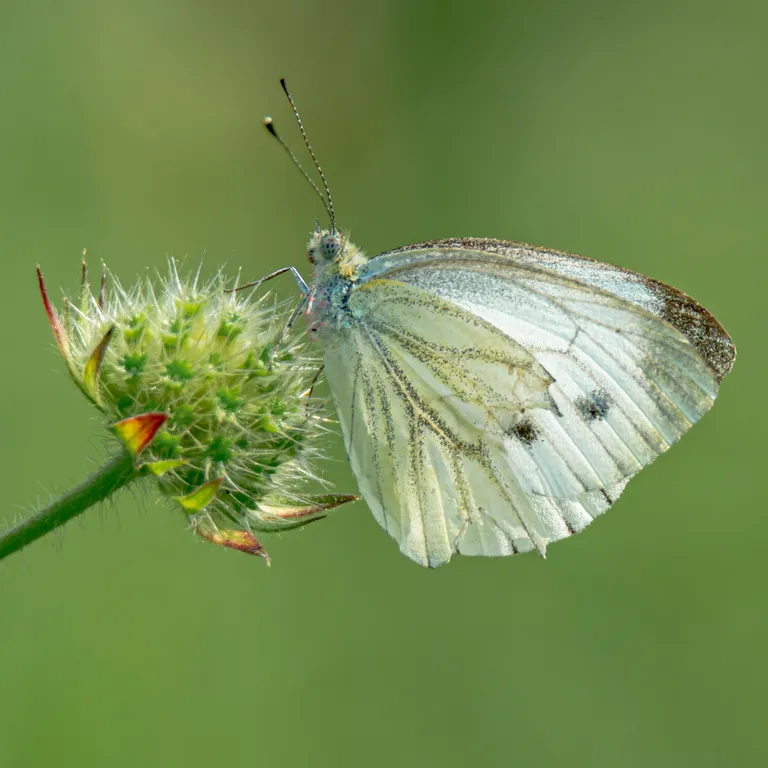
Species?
Pieris napi
